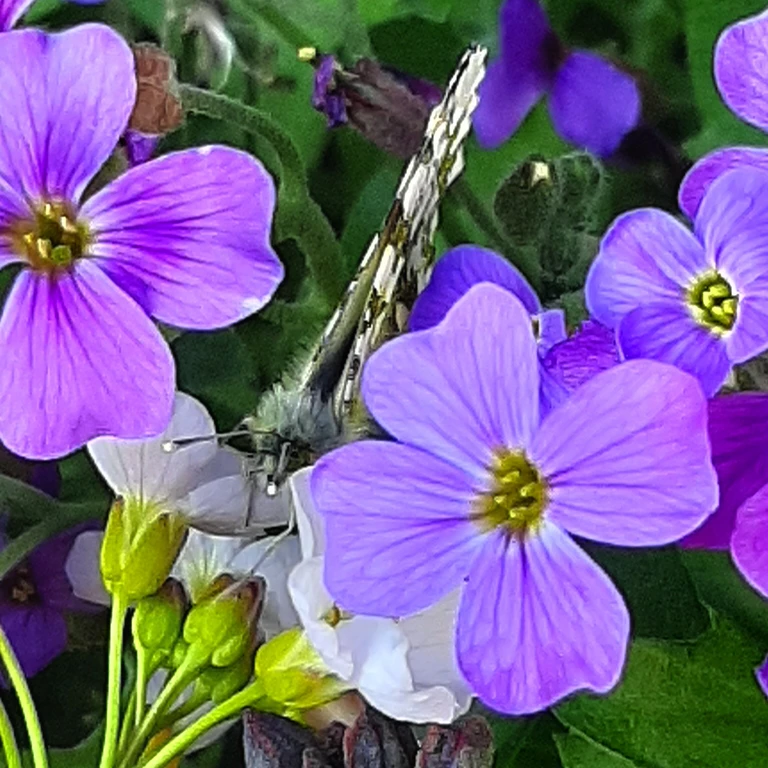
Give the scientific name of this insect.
Anthocharis cardamines
